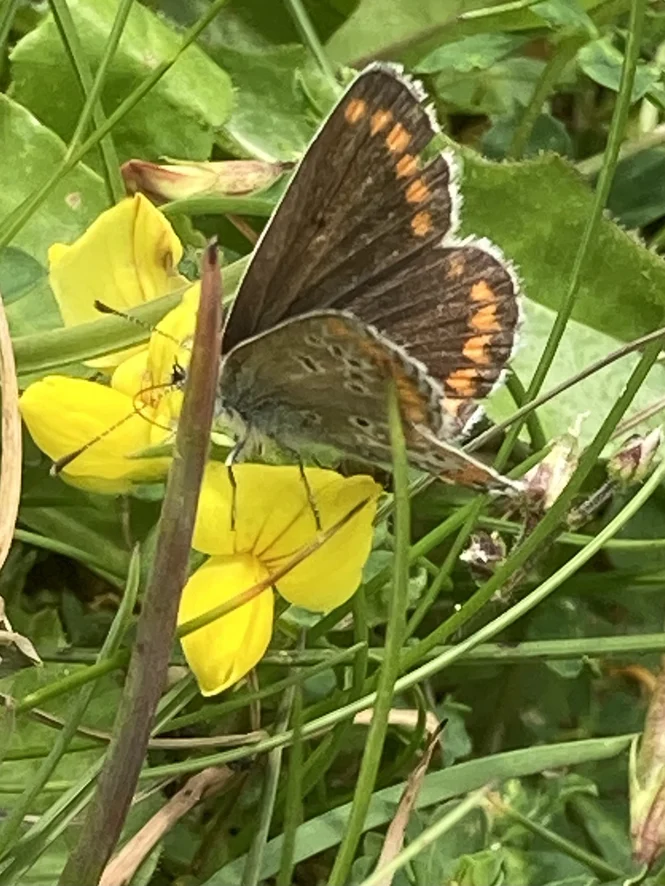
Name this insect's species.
Aricia agestis/artaxerxes
